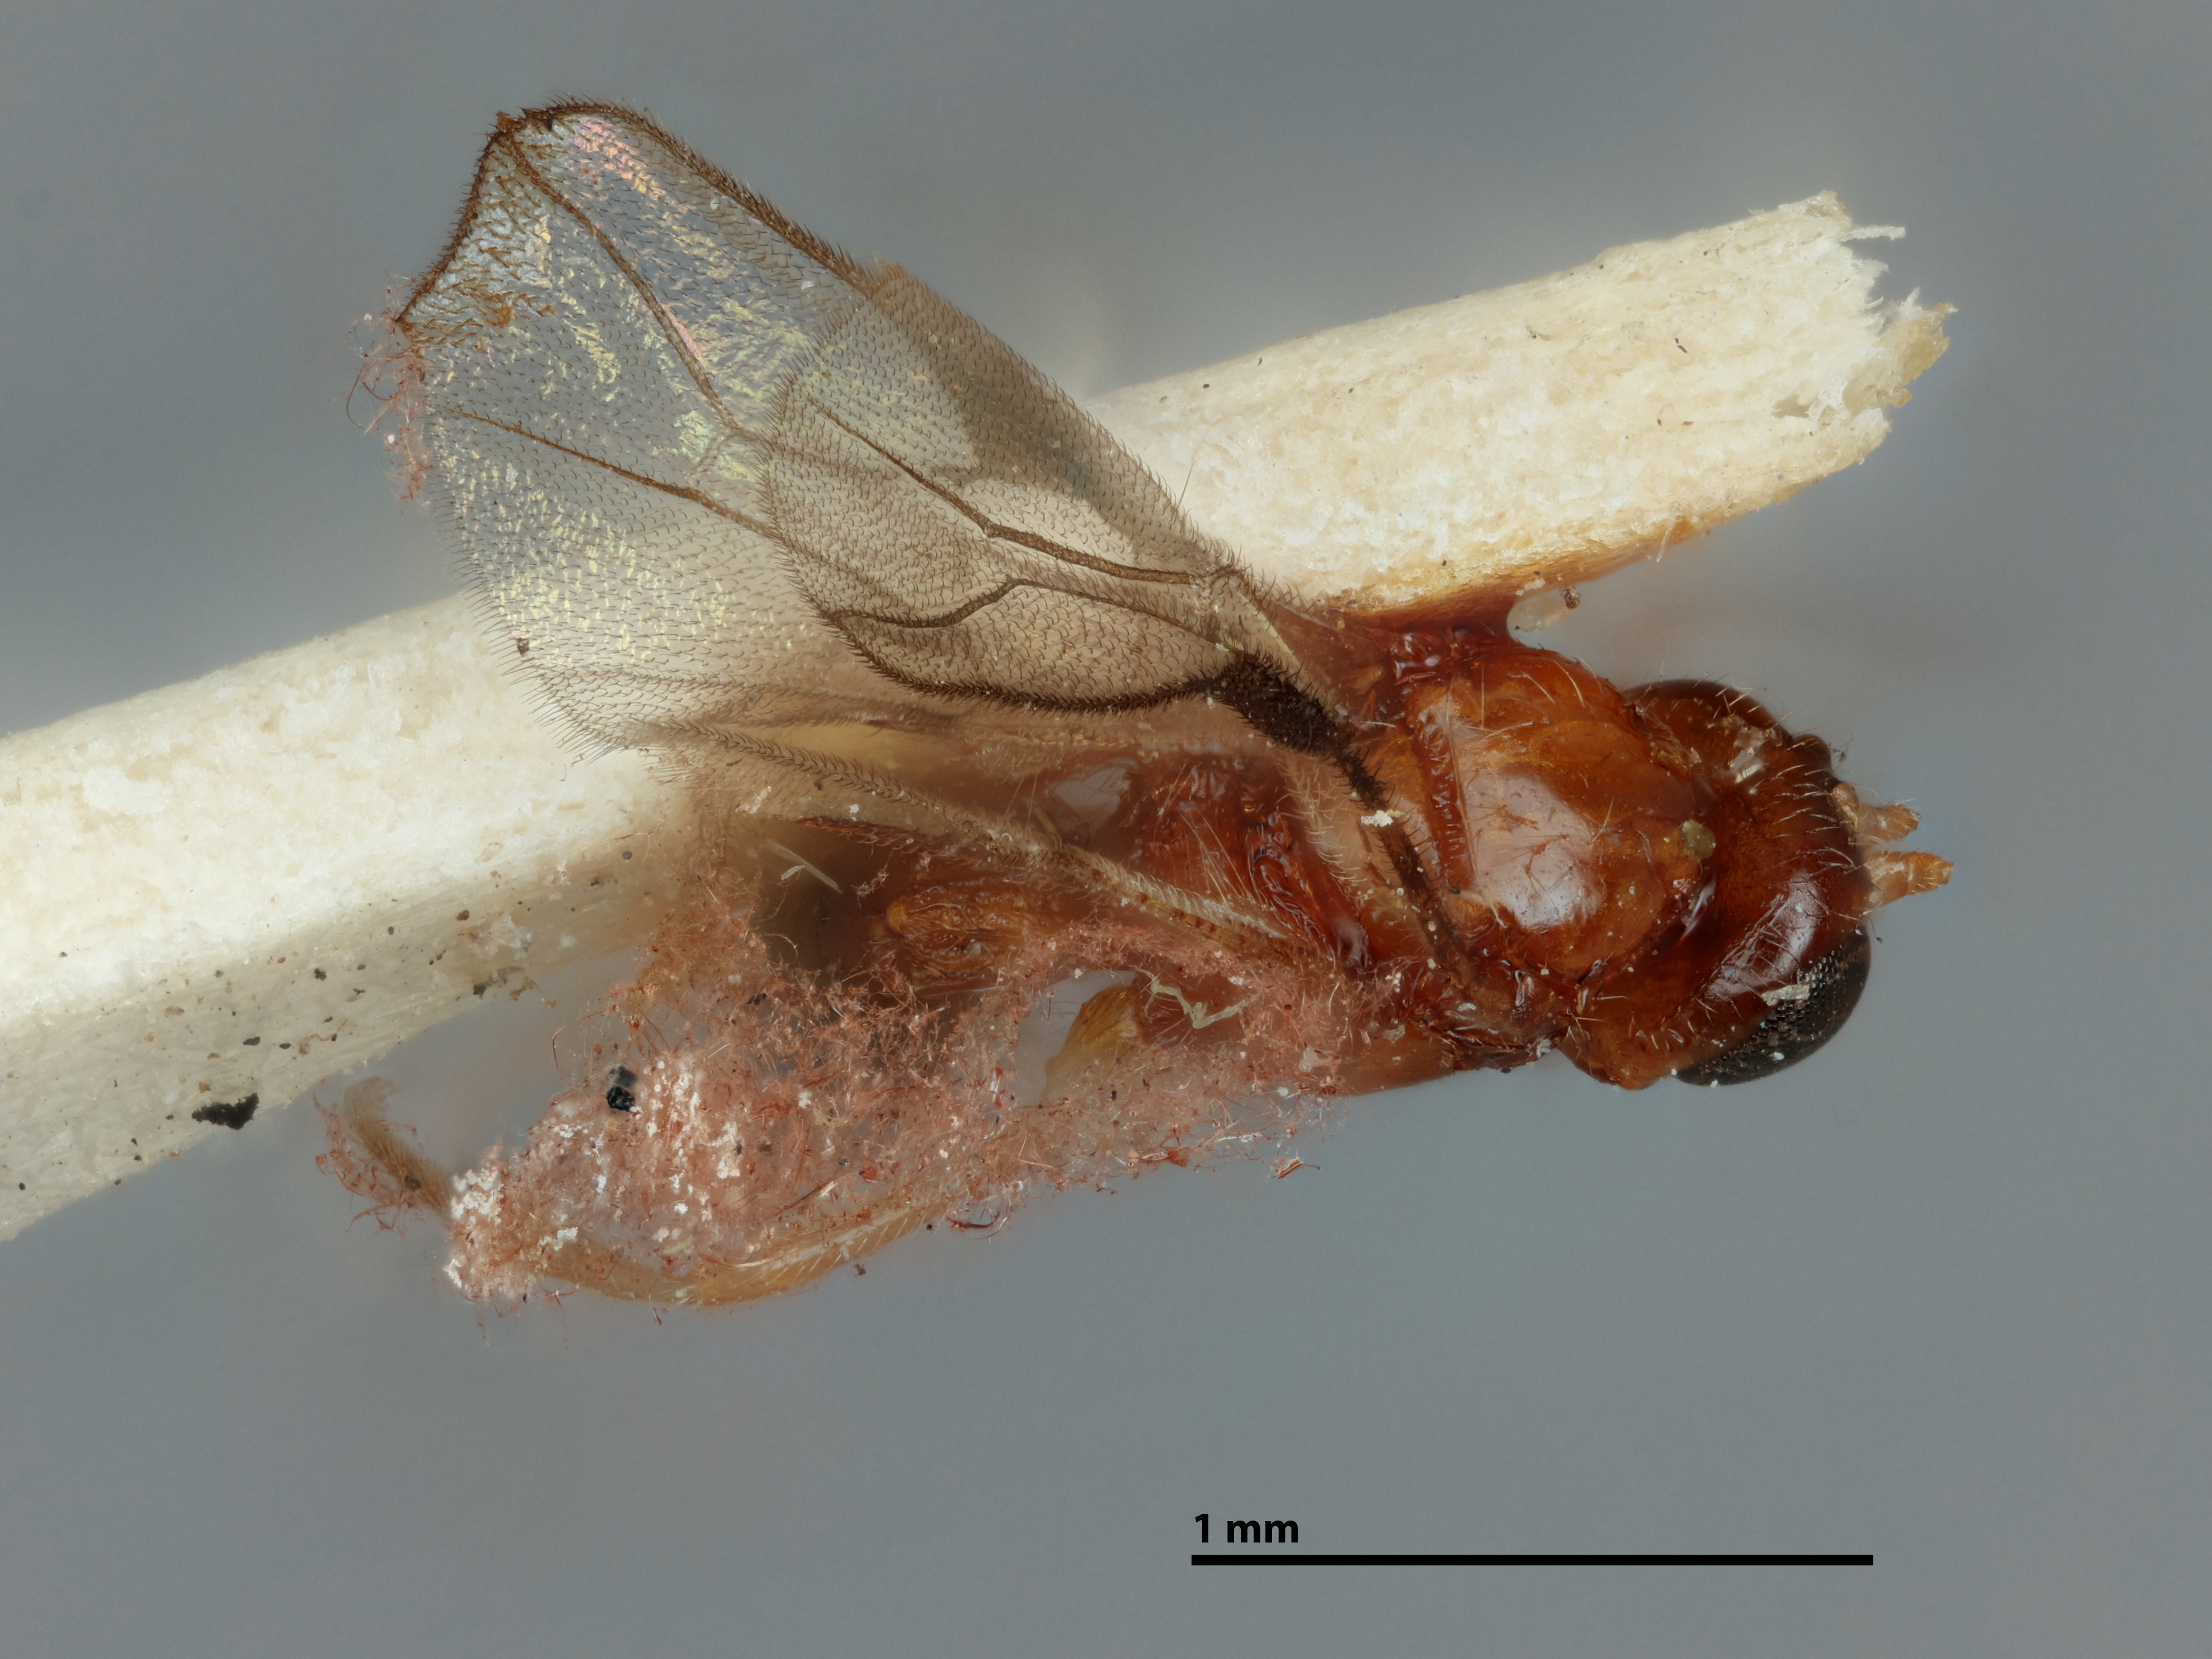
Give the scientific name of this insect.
Opius glabripleurum
